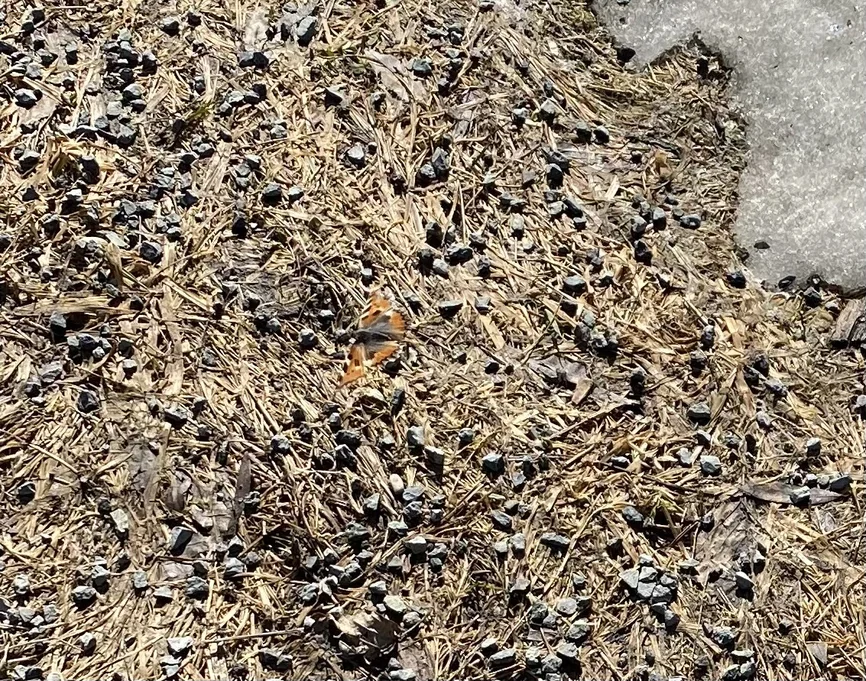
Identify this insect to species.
Aglais urticae
